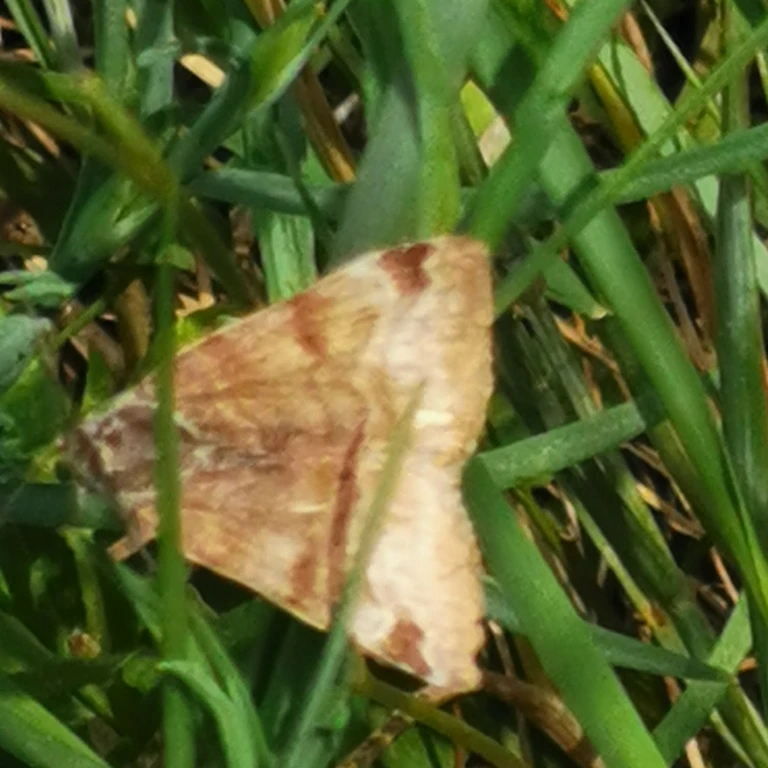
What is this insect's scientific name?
Euclidia glyphica
